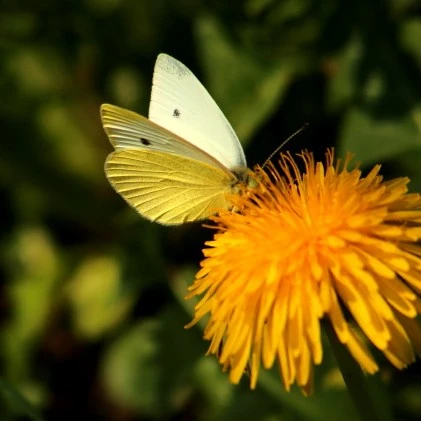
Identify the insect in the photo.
Pieris rapae
